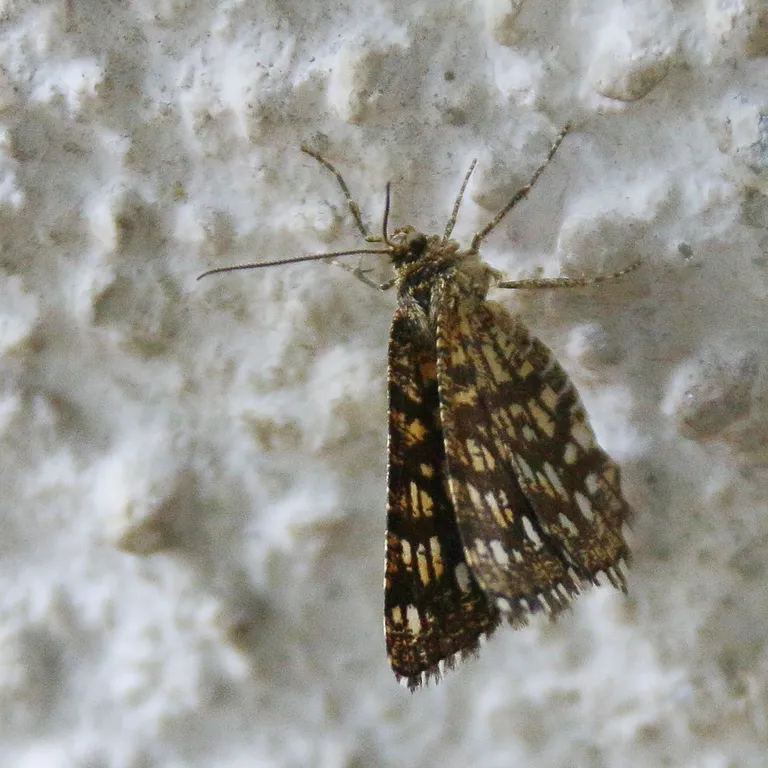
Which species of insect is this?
Chiasmia clathrata
